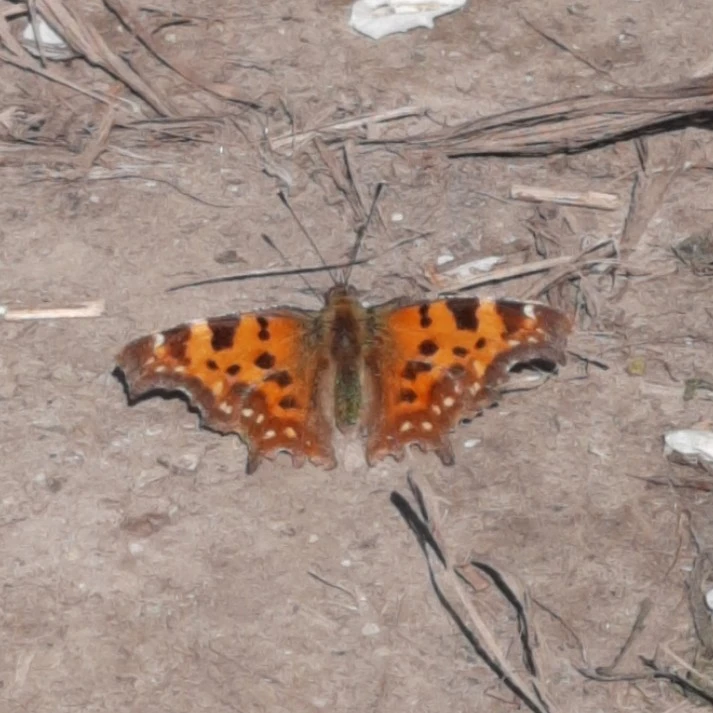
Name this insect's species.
Polygonia c-album
